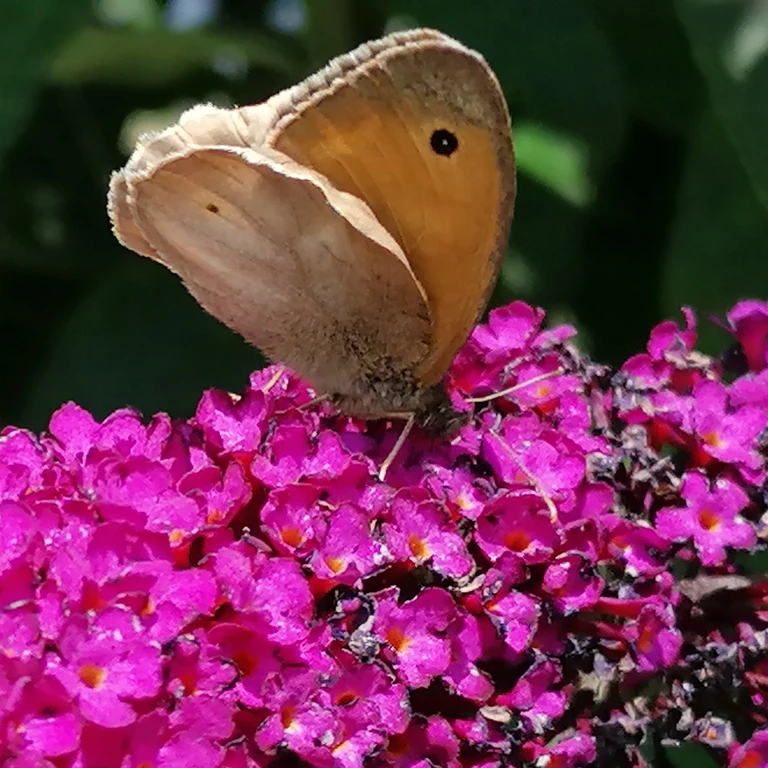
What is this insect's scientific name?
Maniola jurtina
